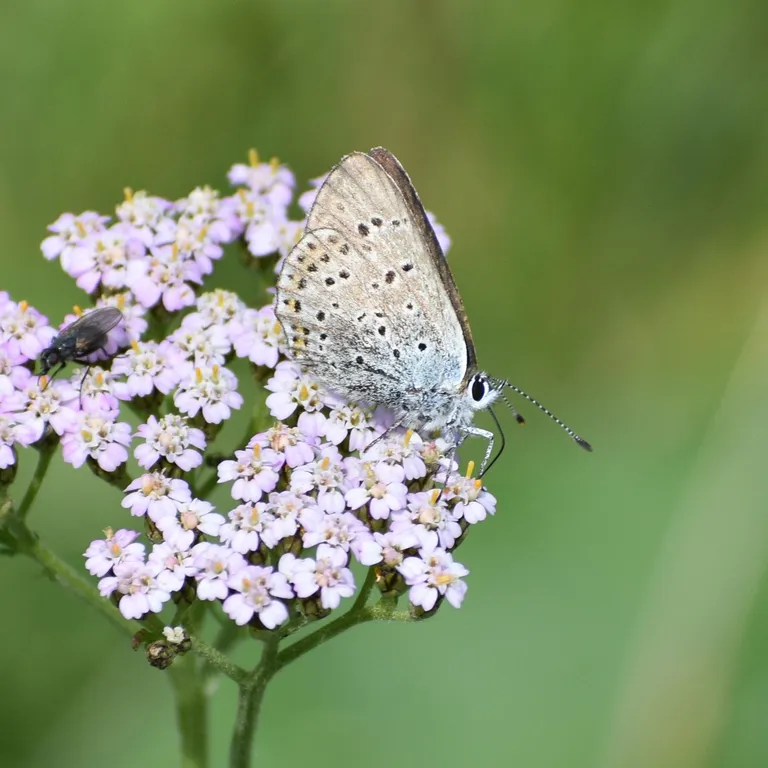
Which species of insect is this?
Lycaena tityrus (also Loweia tityrus)
